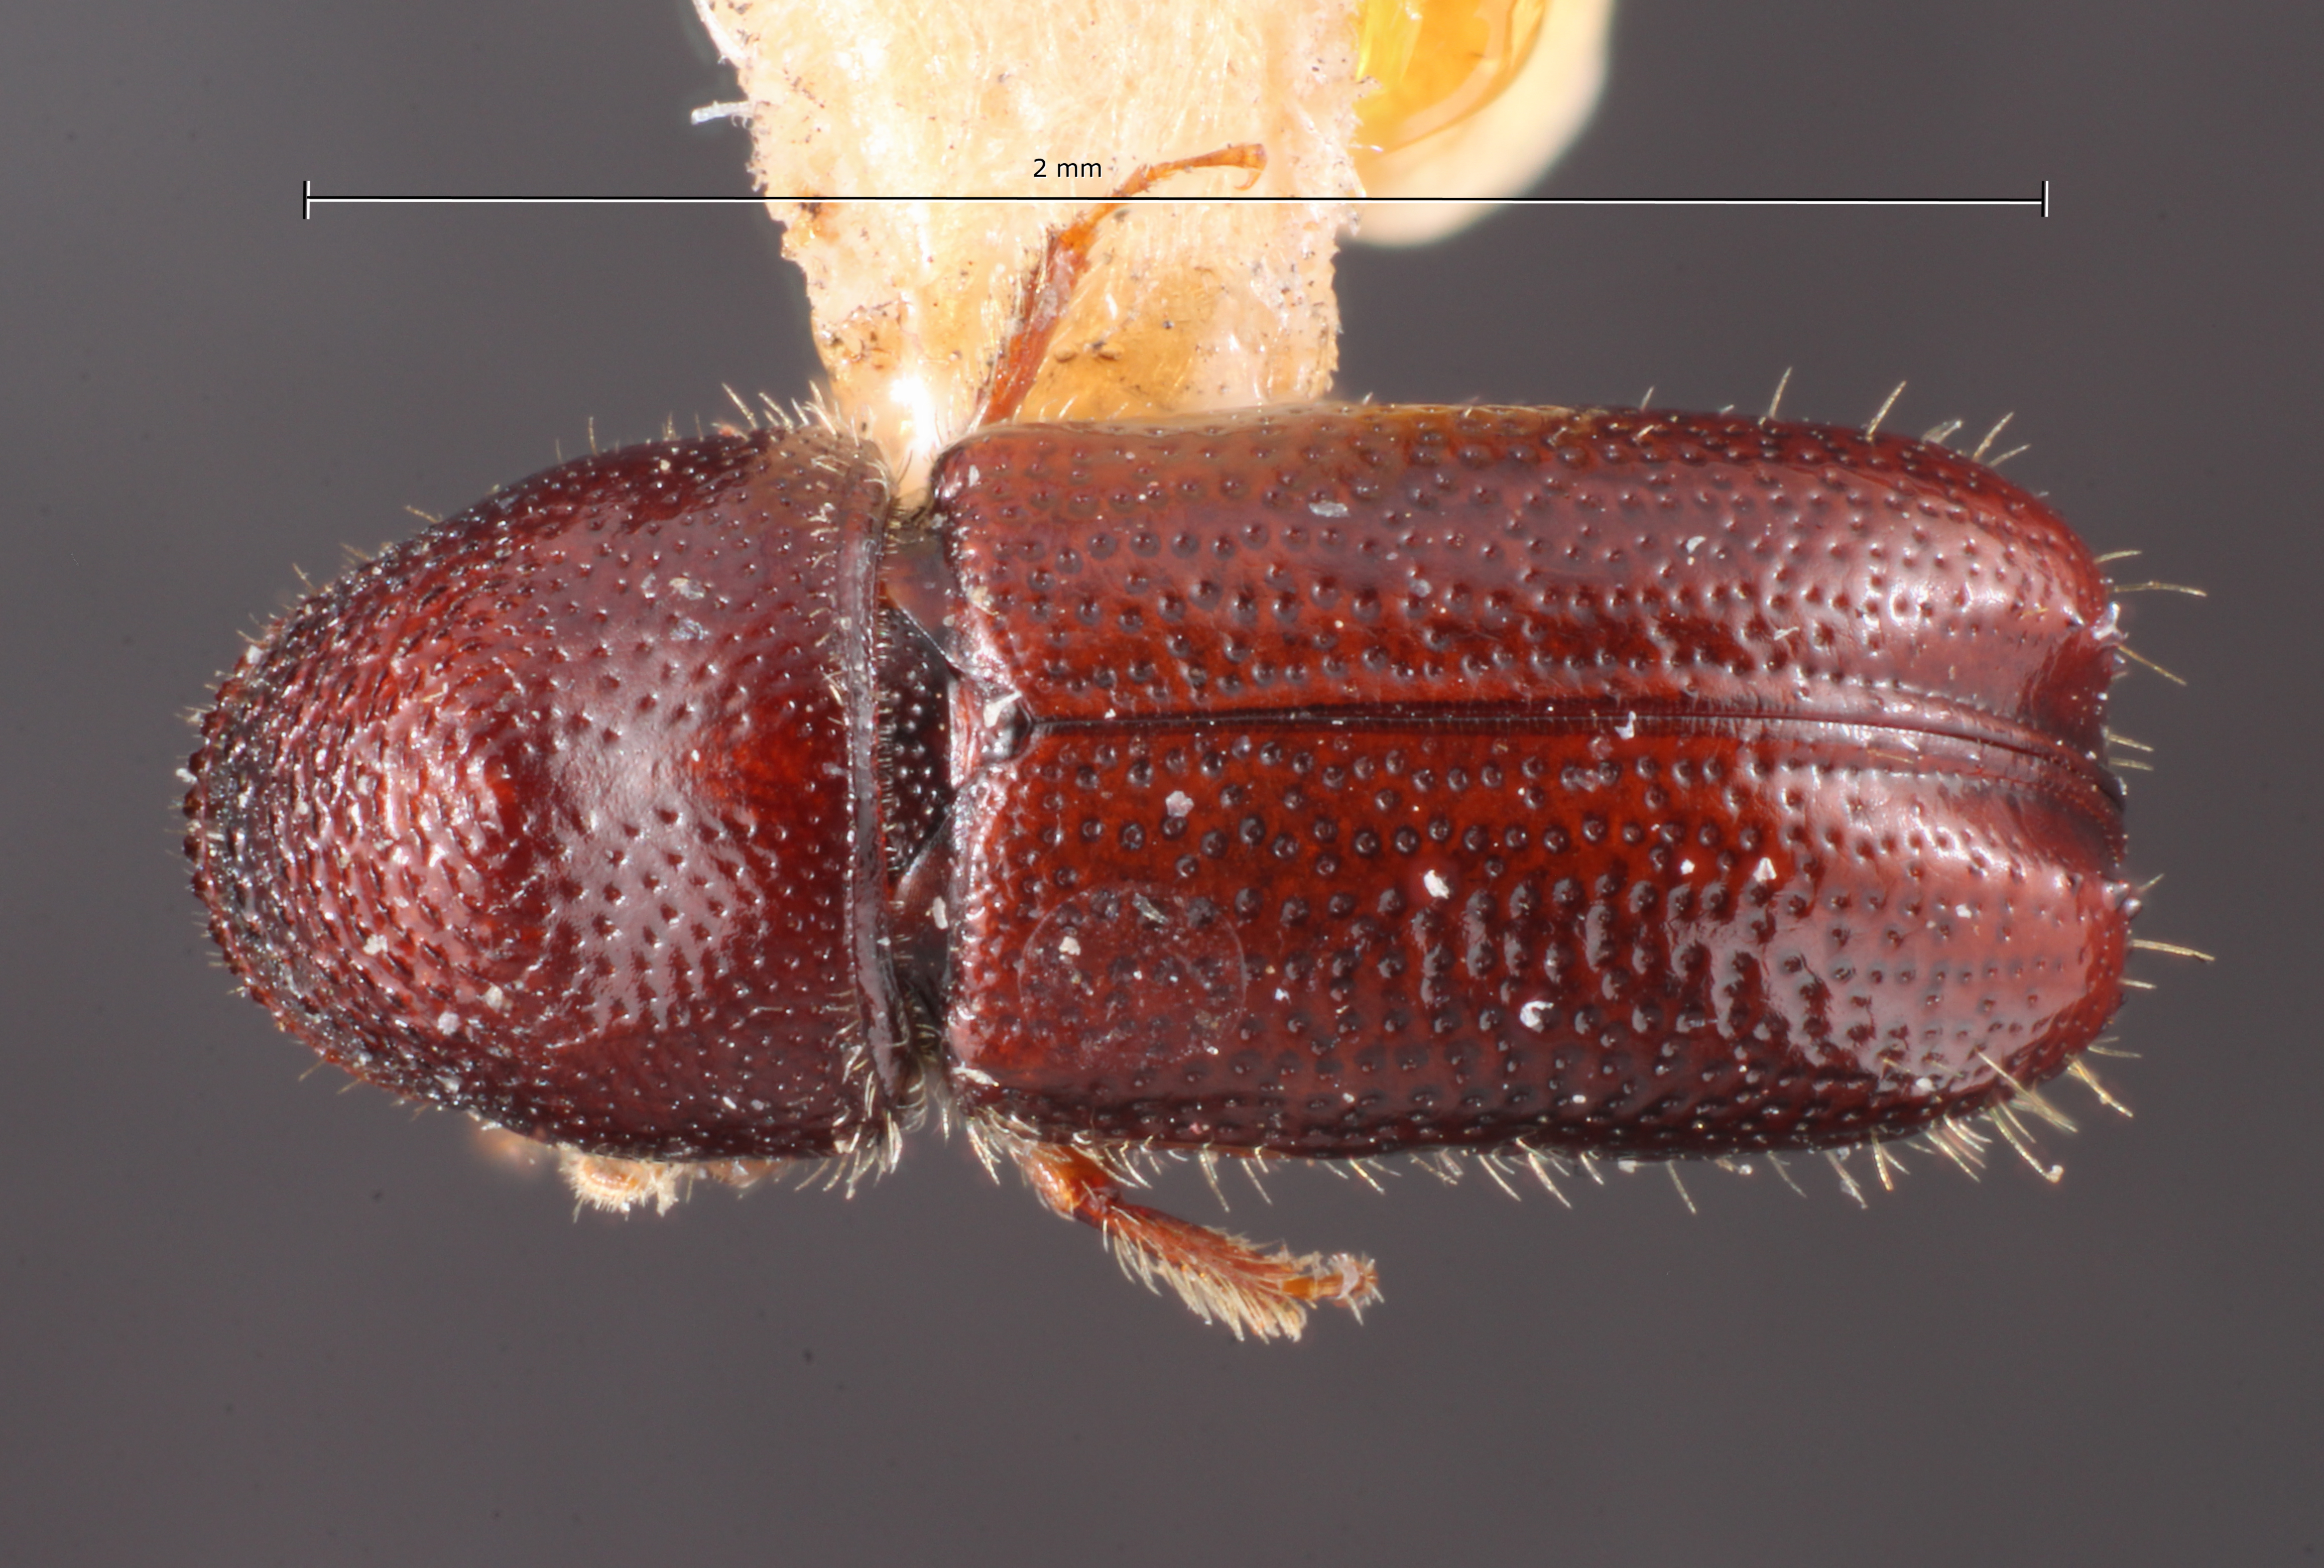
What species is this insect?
Pityophthorus cognatus
